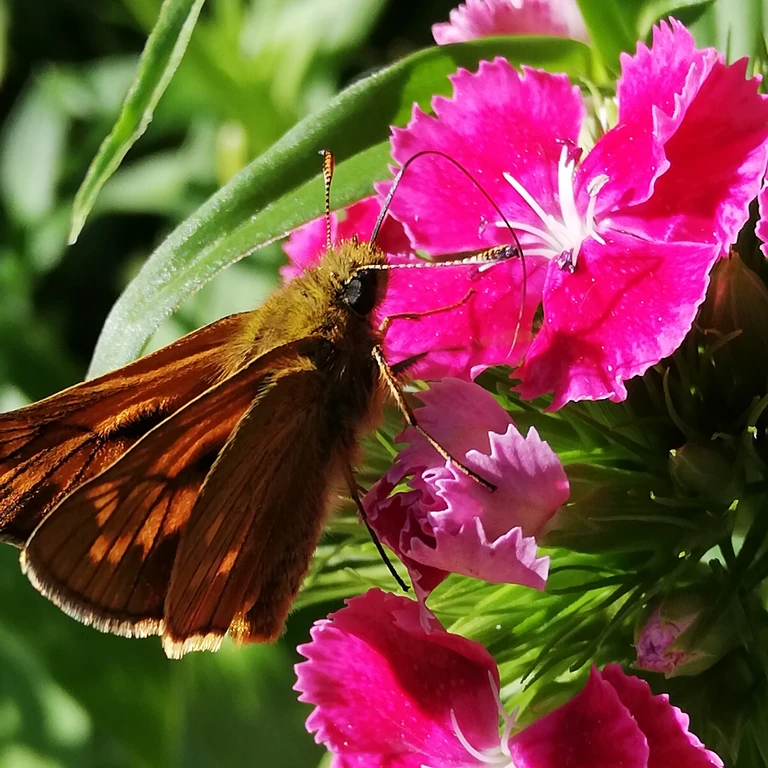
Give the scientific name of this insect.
Ochlodes sylvanus (also Ochlodes venata)
